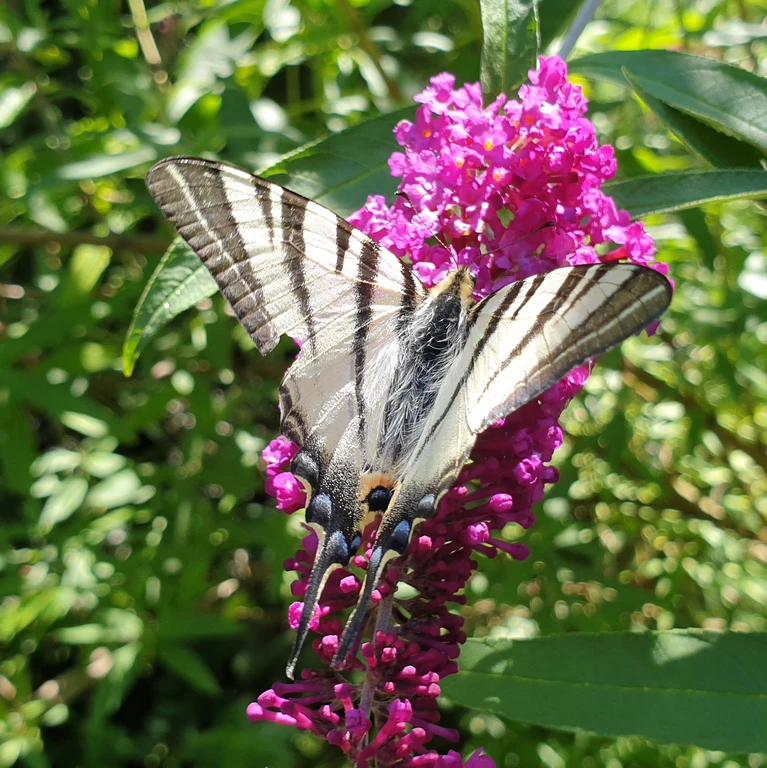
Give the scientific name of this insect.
Iphiclides podalirius
